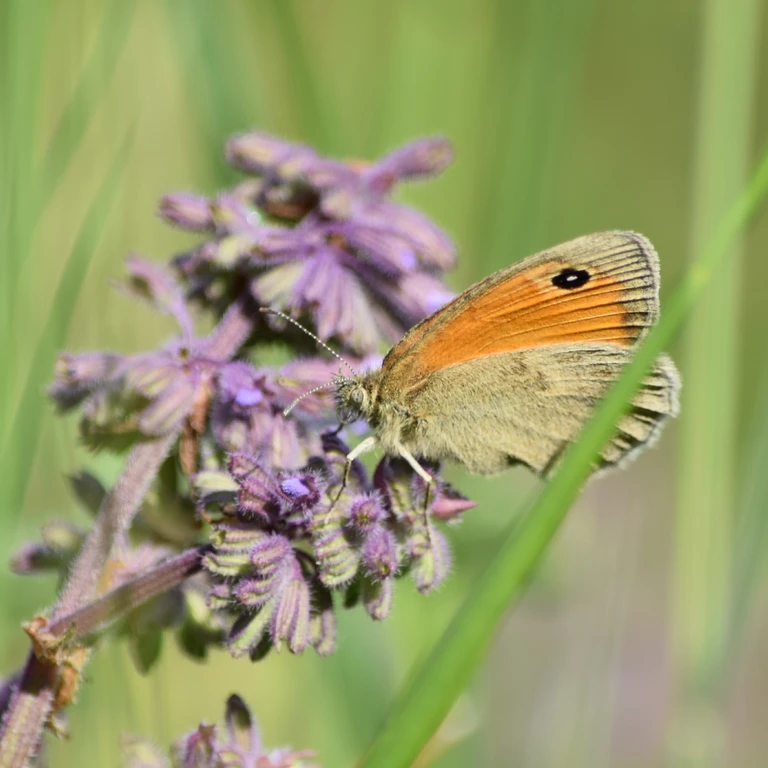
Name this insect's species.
Coenonympha pamphilus
